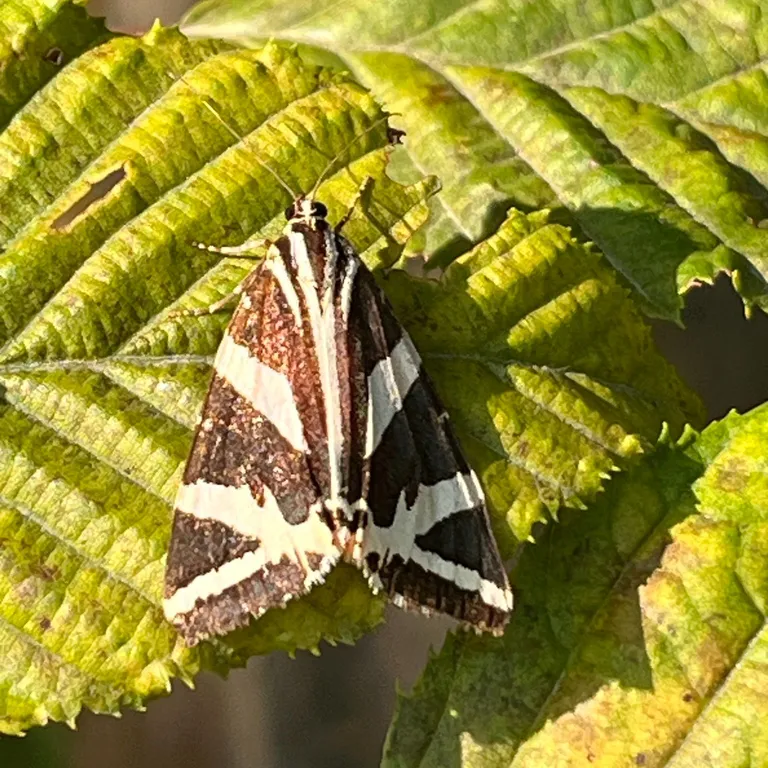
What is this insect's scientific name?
Euplagia quadripunctaria
